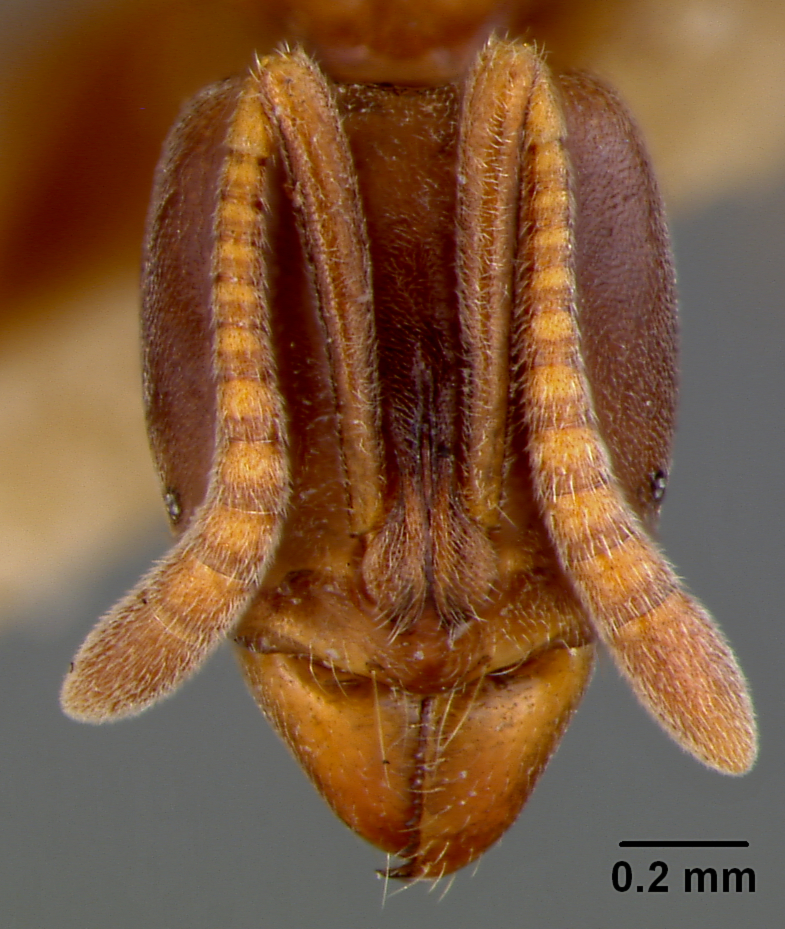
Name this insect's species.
Ponera perplexa
